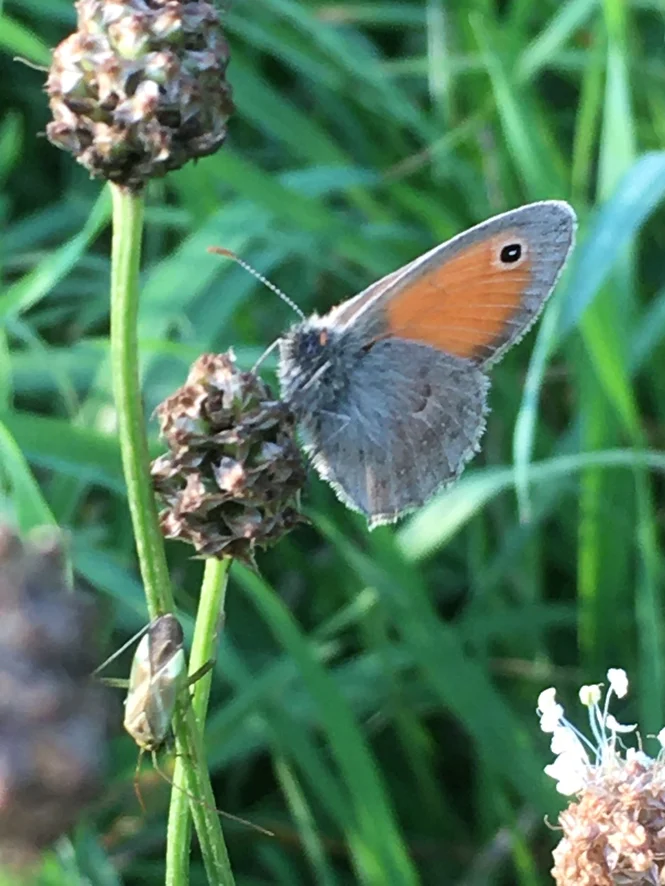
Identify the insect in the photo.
Coenonympha pamphilus
